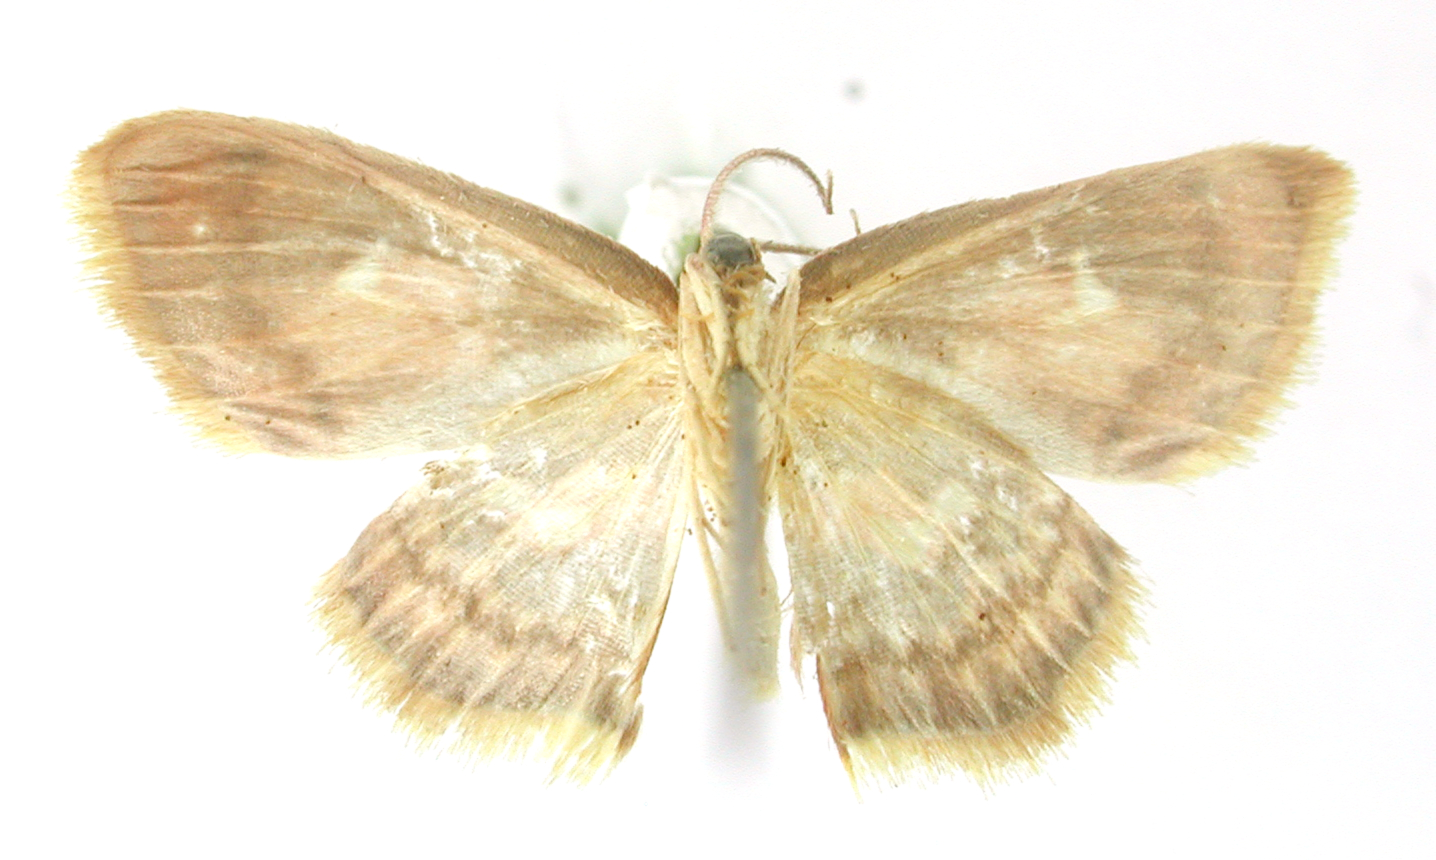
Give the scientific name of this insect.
Tricentra apicata
